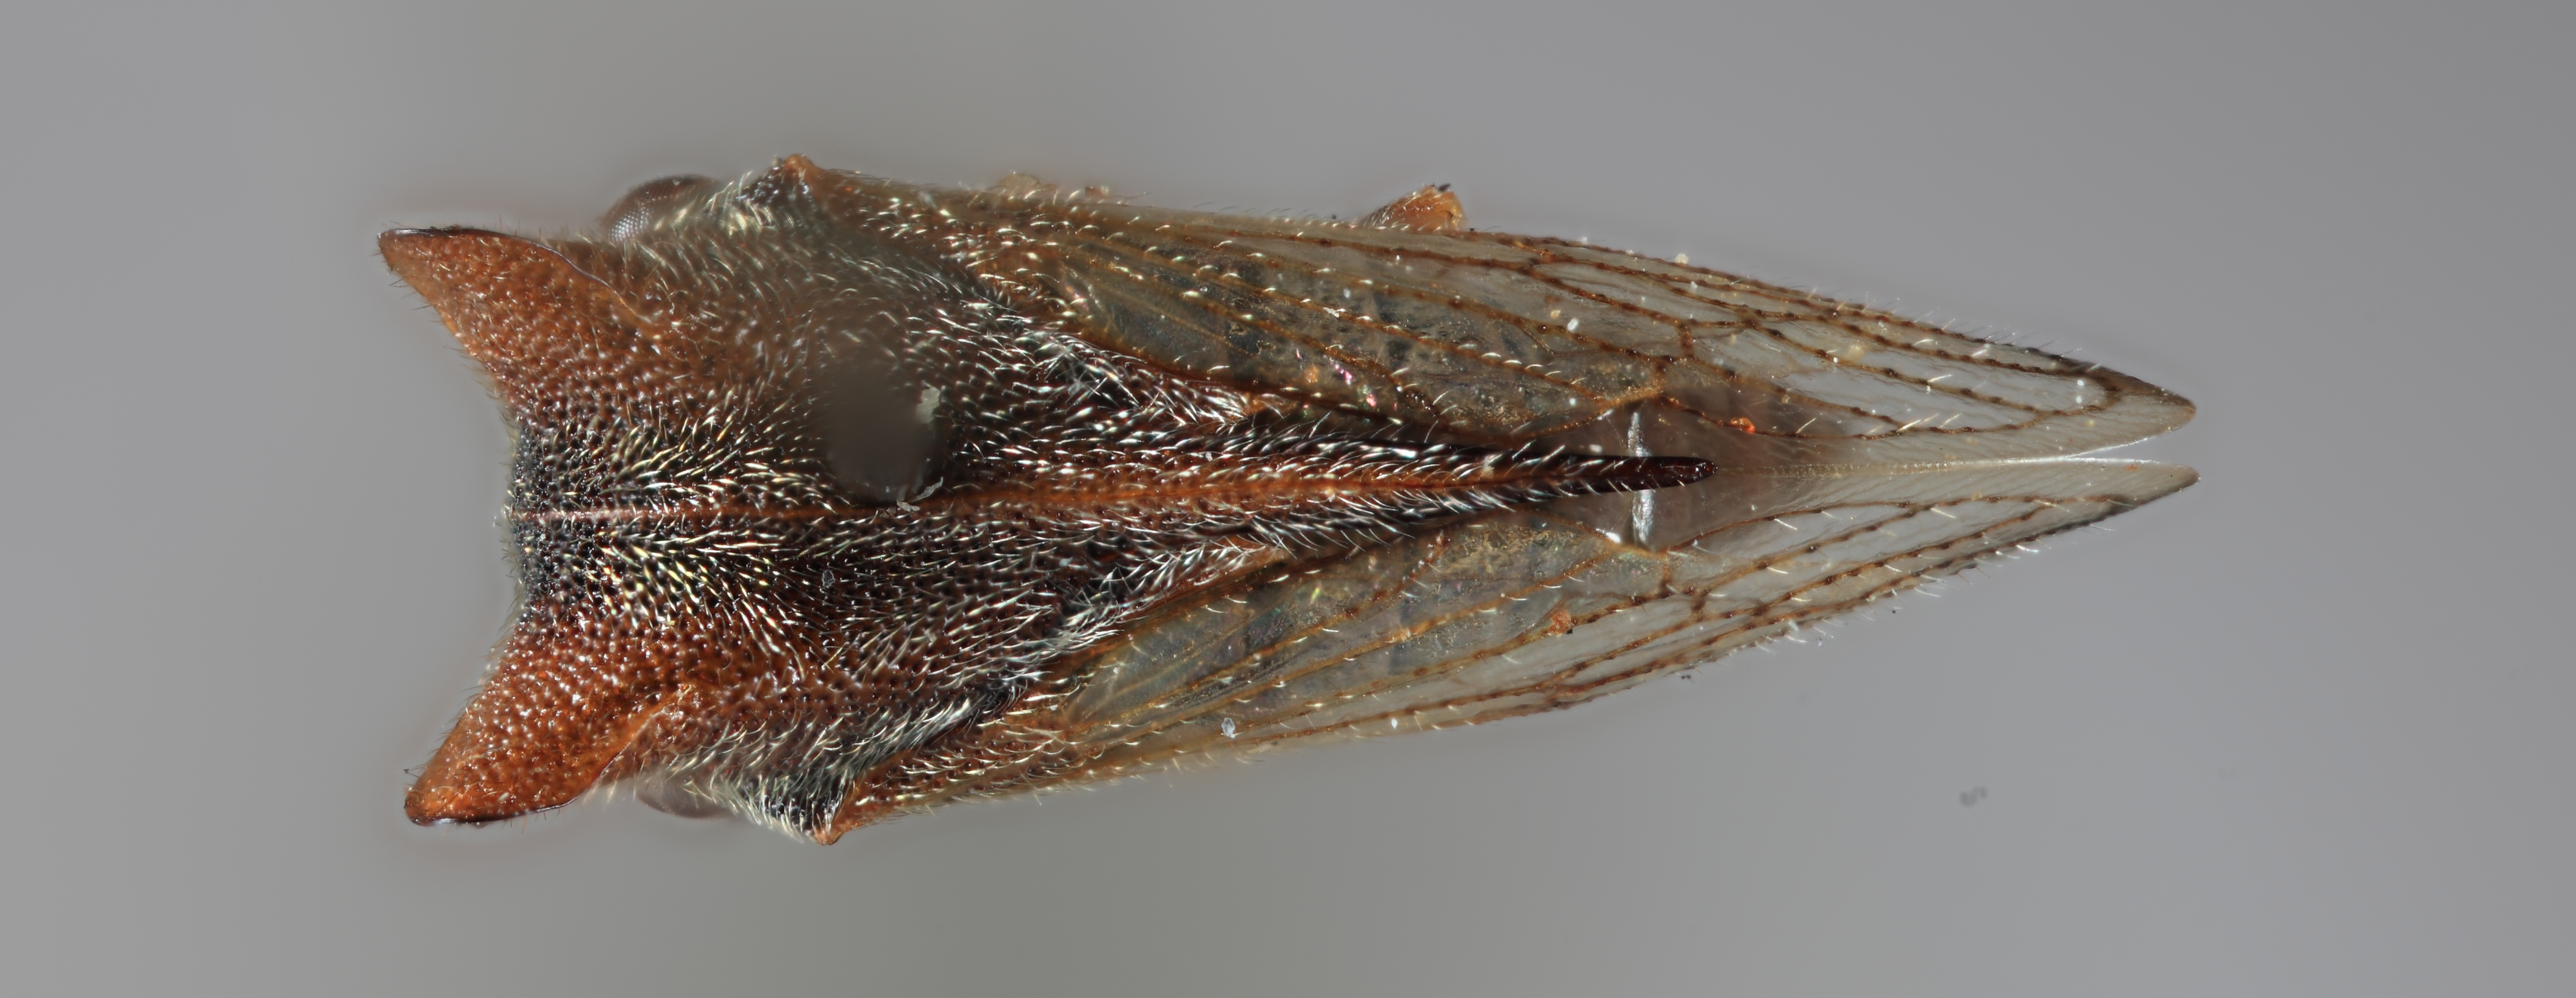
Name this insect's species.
Tricentrus porrectus
